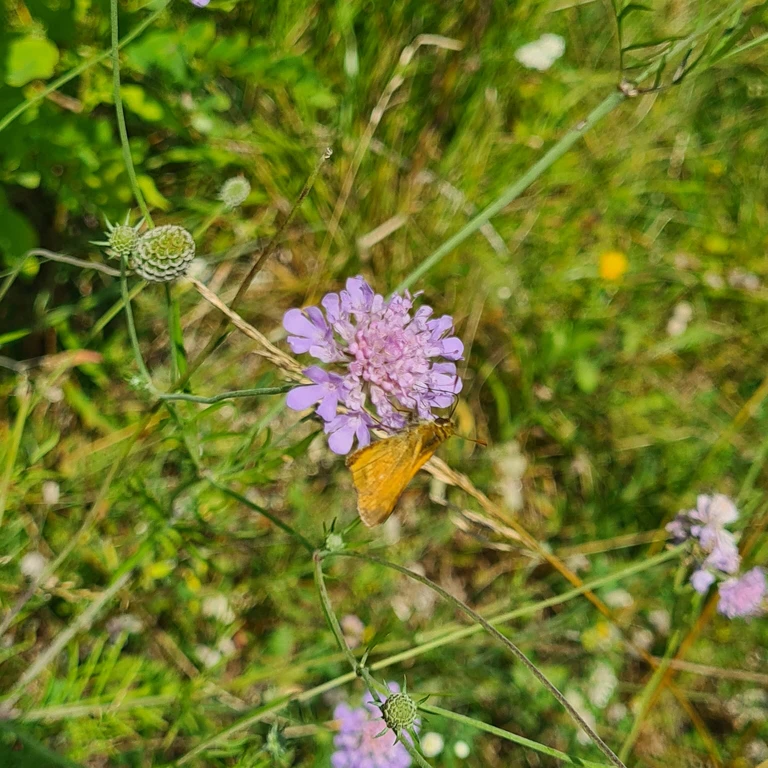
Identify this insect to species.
Ochlodes sylvanus (also Ochlodes venata)
